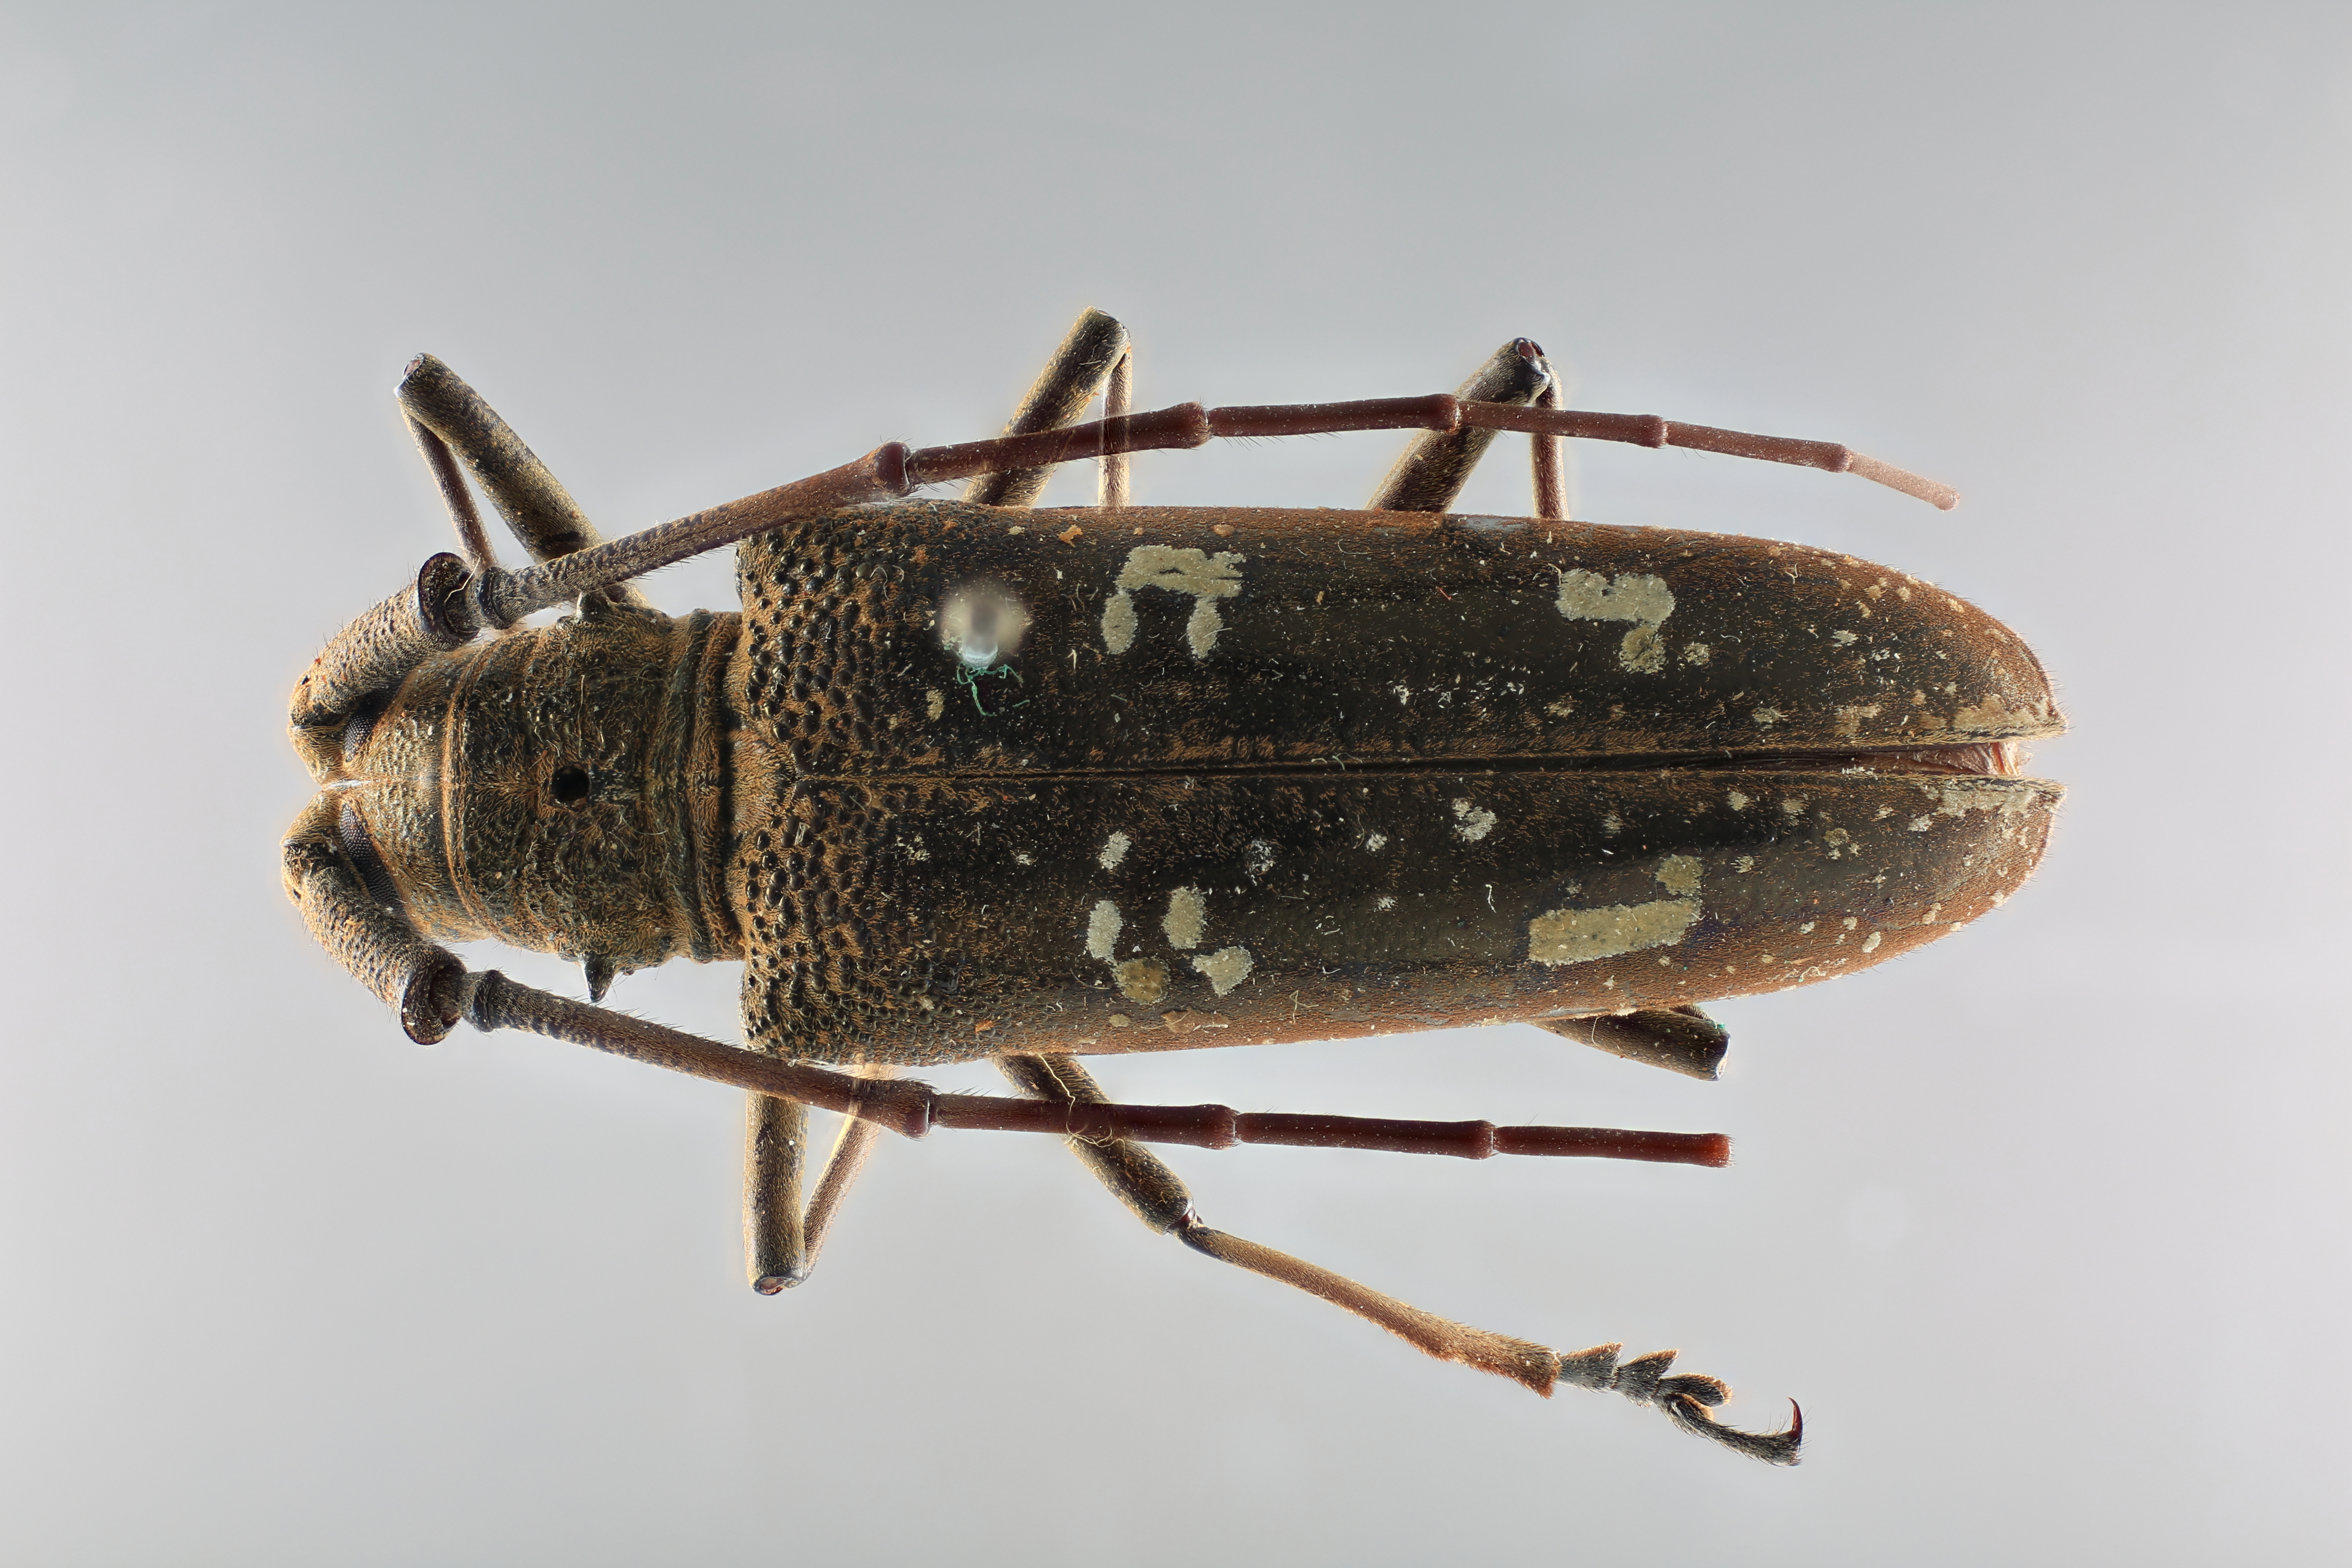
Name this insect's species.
Taeniotes chapini
